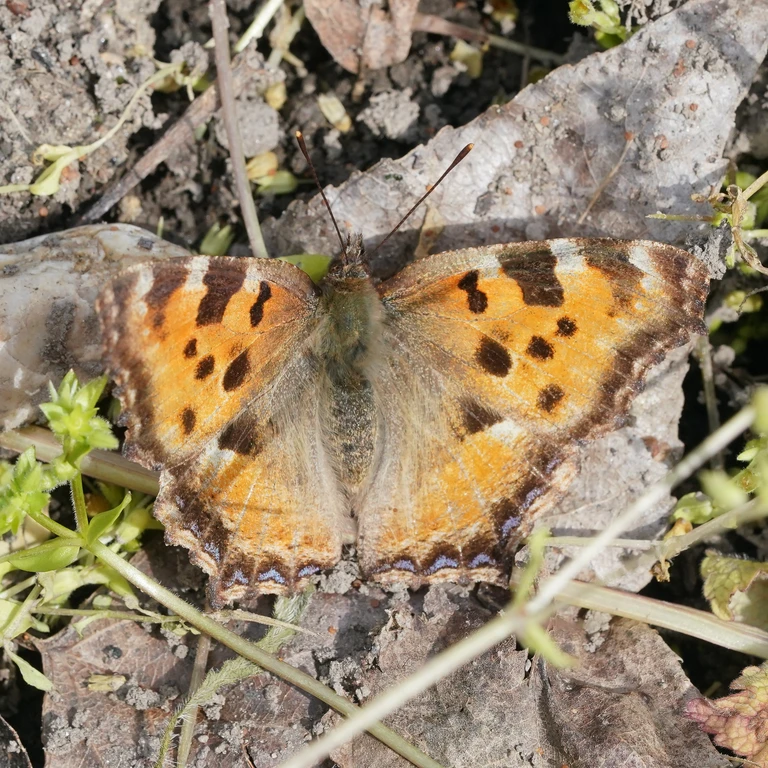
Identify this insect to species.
Nymphalis polychloros
